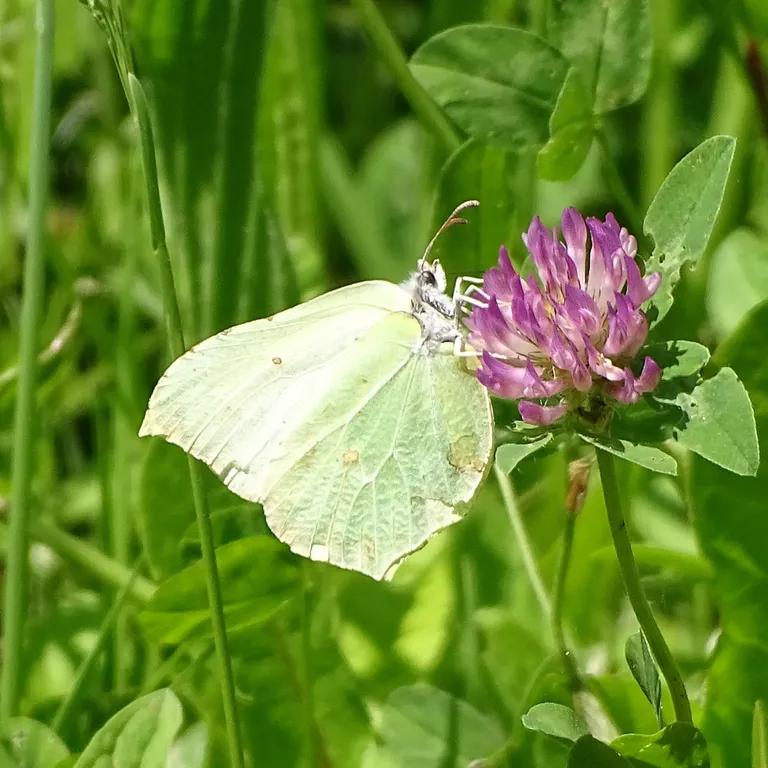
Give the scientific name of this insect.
Gonepteryx rhamni
